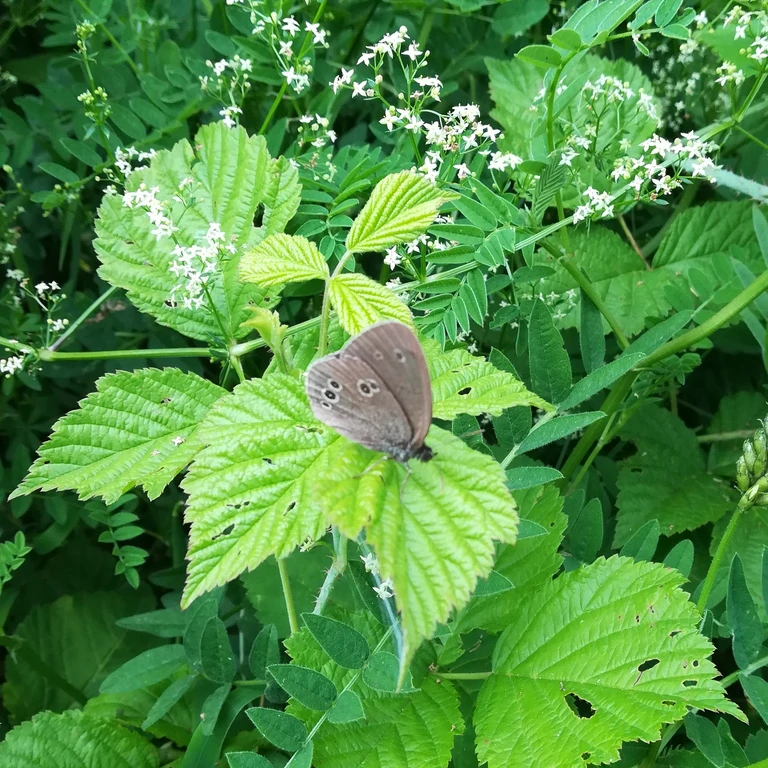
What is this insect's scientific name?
Aphantopus hyperantus
